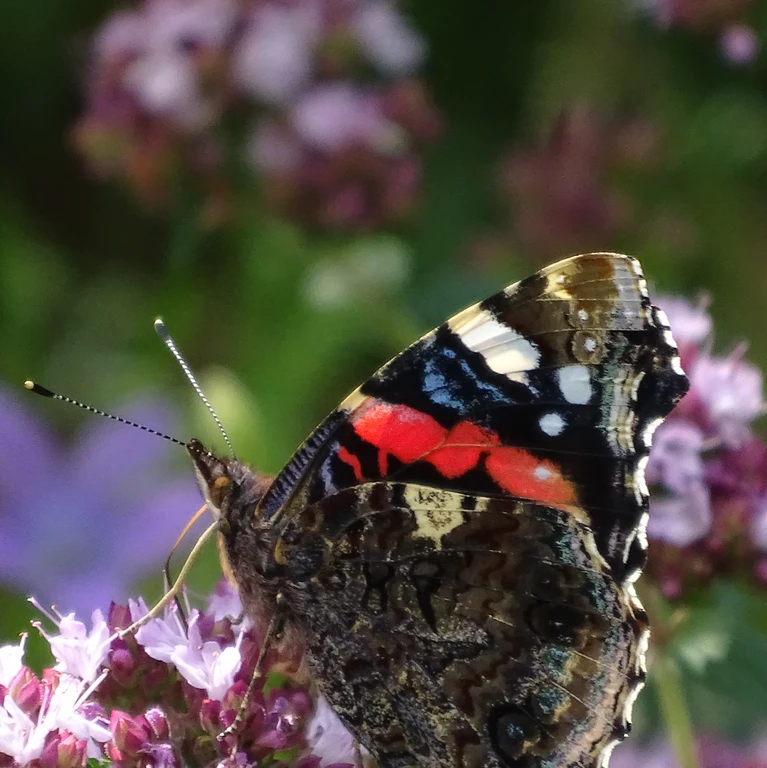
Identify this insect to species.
Vanessa atalanta
